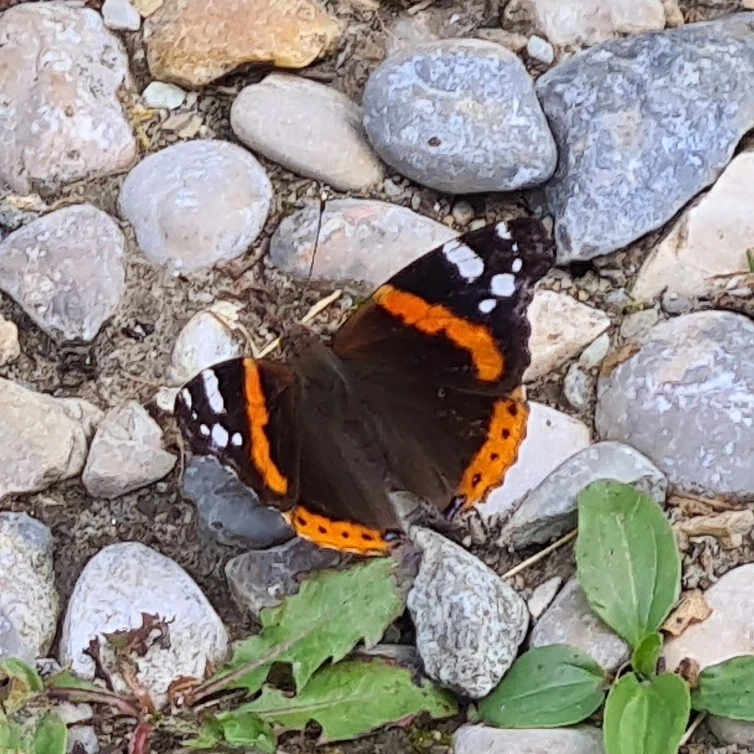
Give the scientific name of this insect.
Vanessa atalanta
